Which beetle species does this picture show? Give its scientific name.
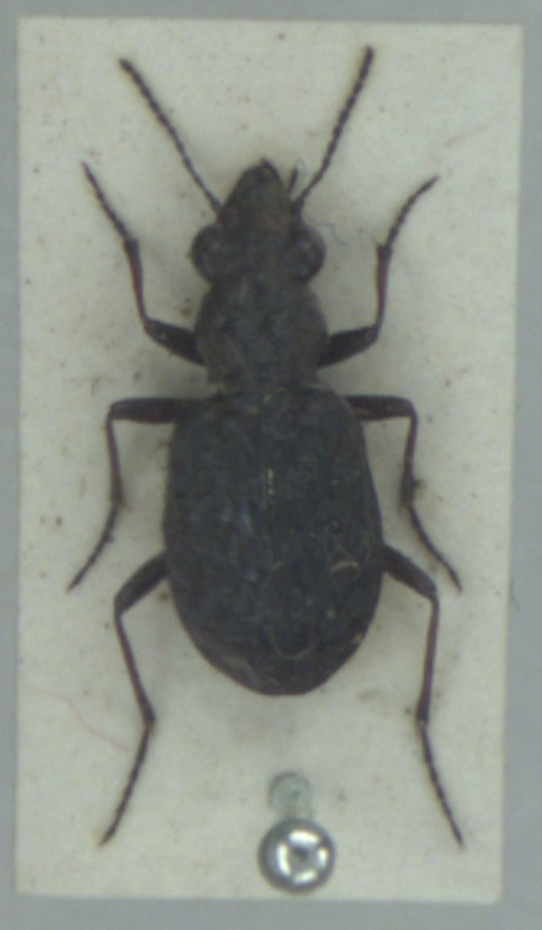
Elaphrus cupreus
